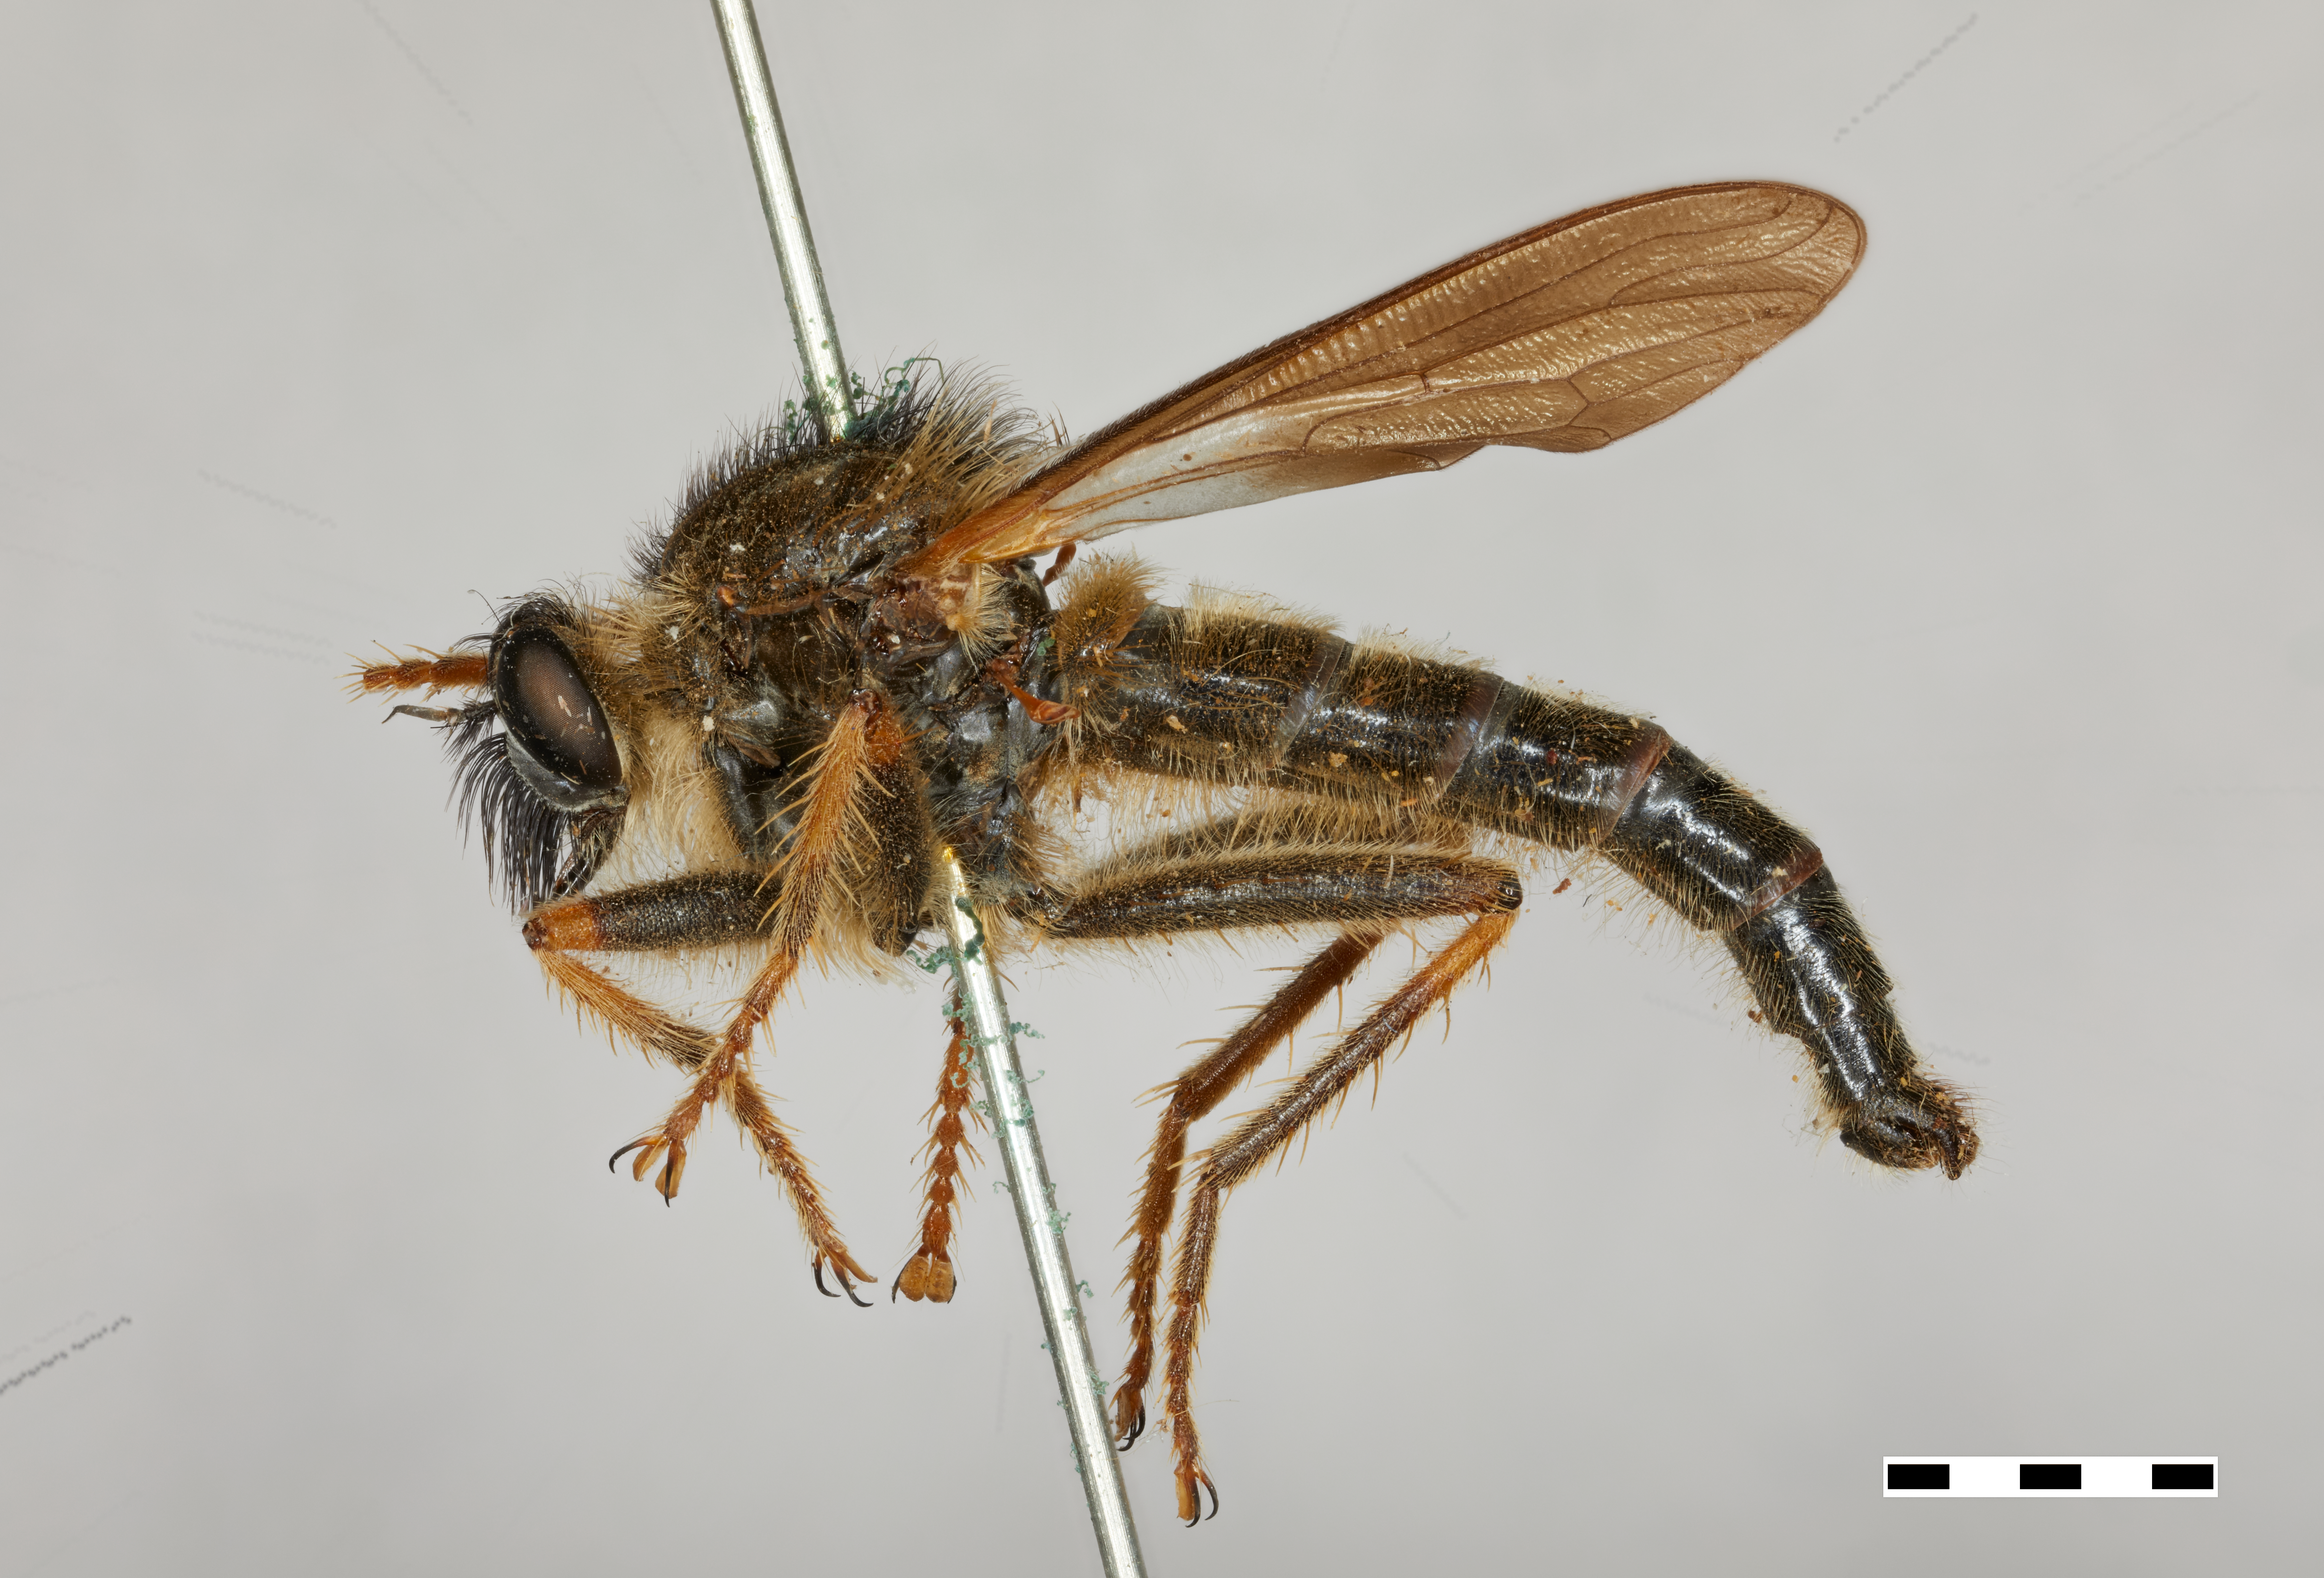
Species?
Scleropogon jubatus
